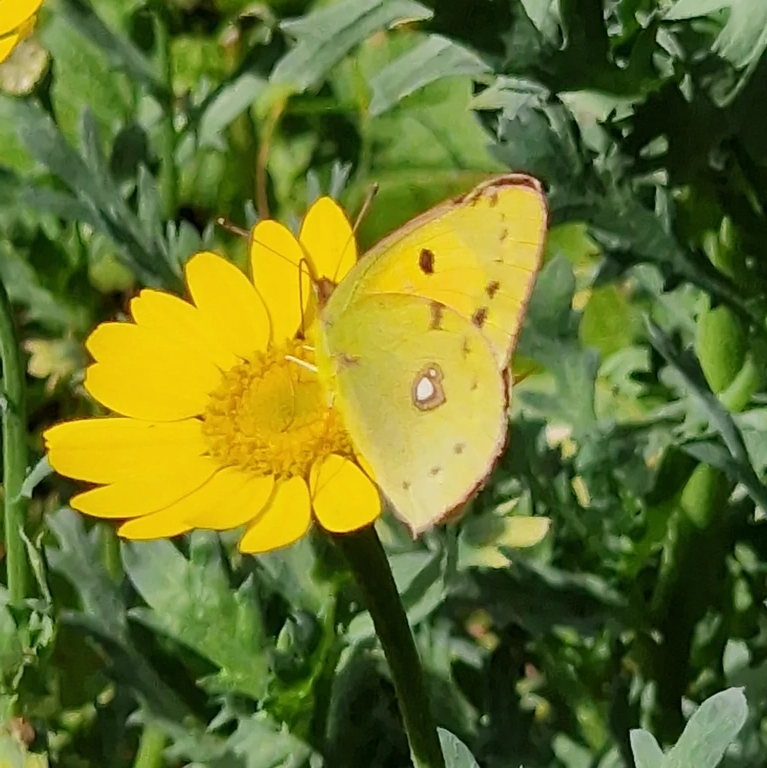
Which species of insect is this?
Colias croceus
